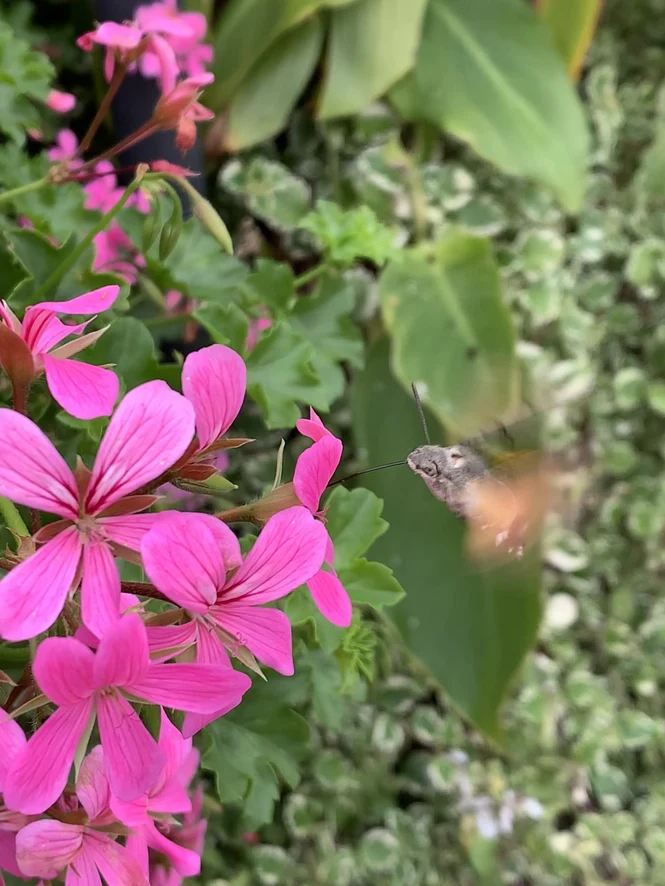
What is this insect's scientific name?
Macroglossum stellatarum
